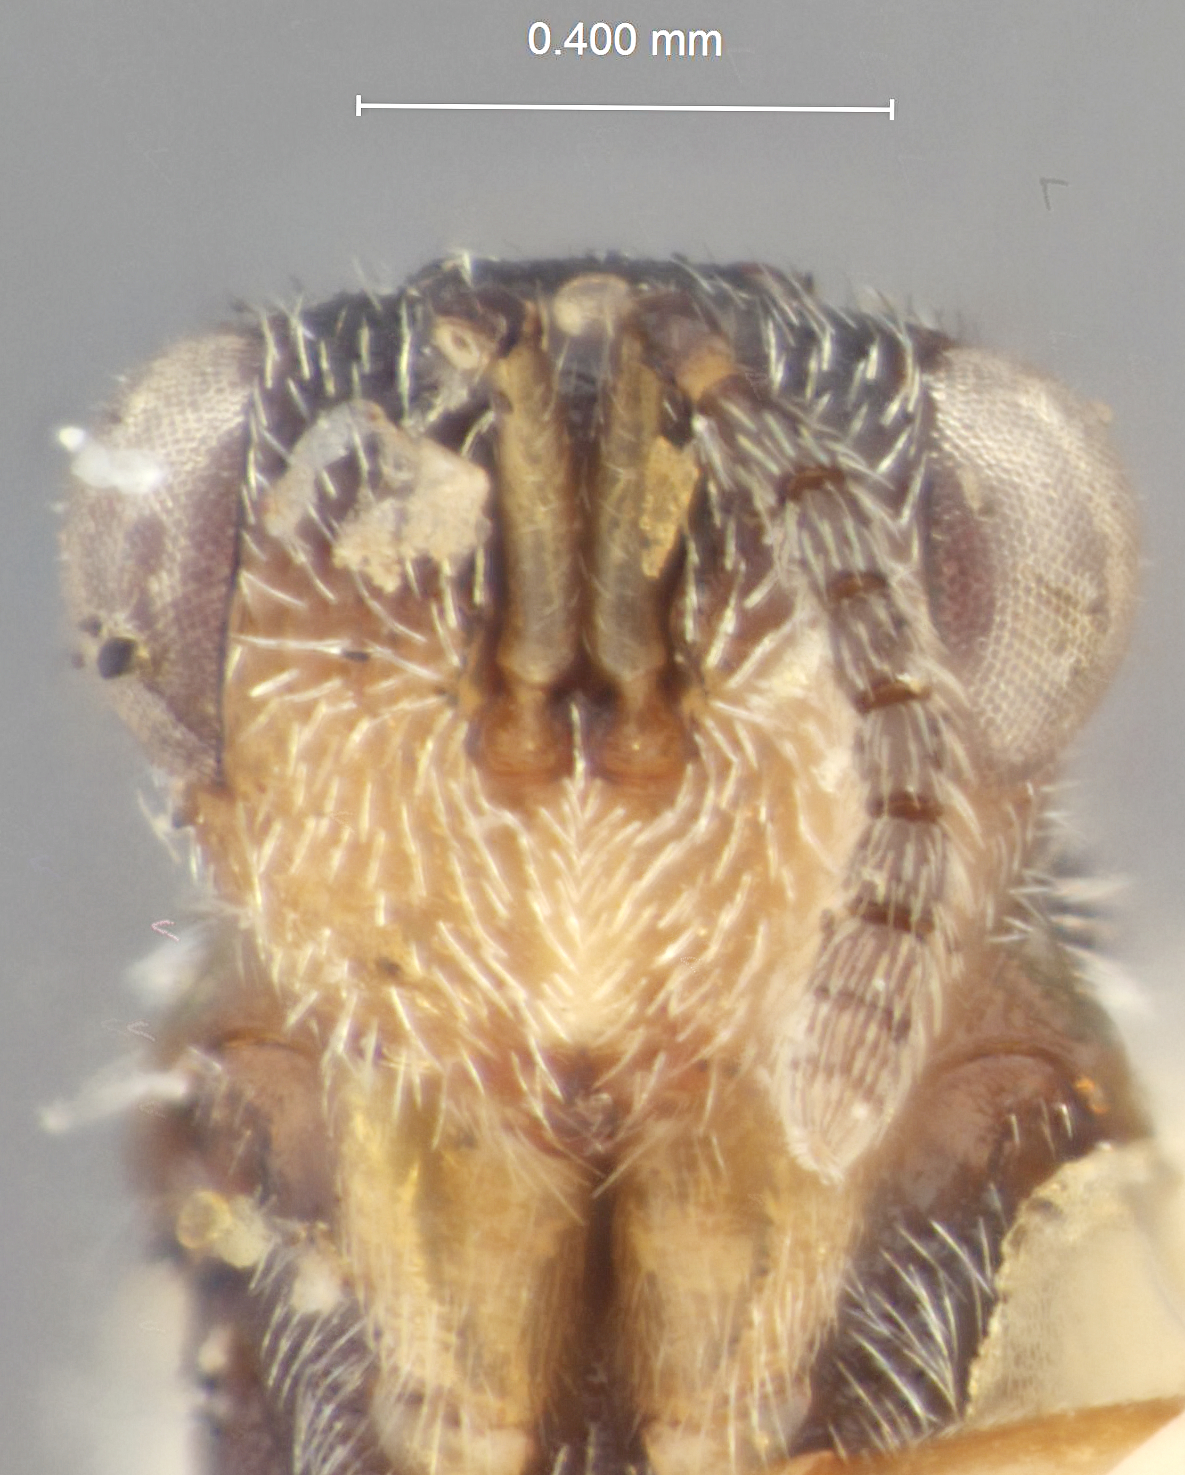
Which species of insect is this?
Eurytoma lutea
